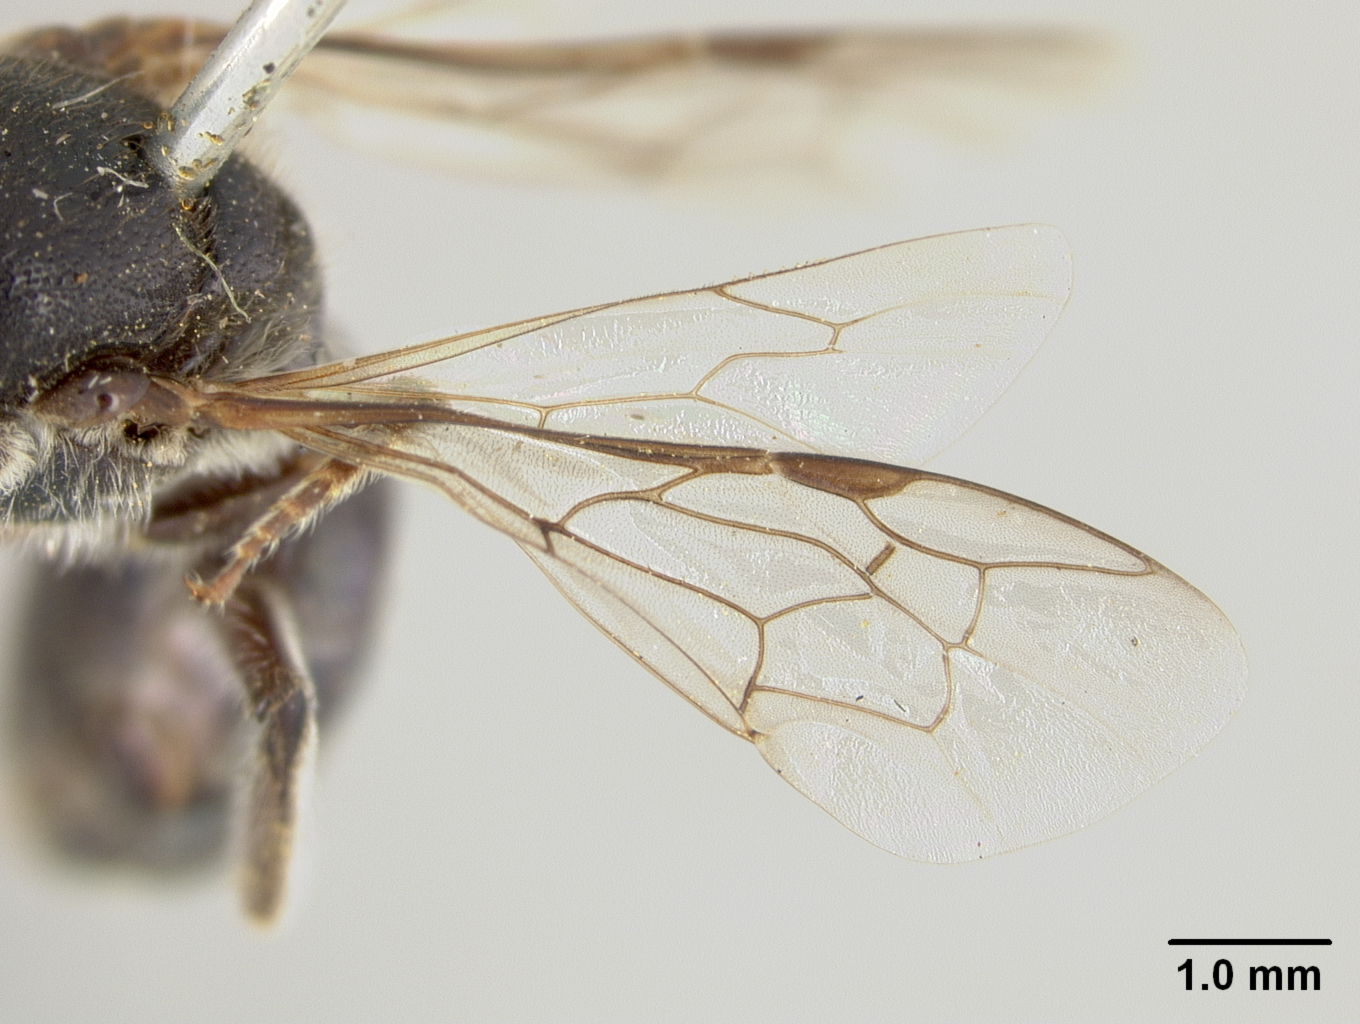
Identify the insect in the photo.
Euryglossa nigrocaerulea
